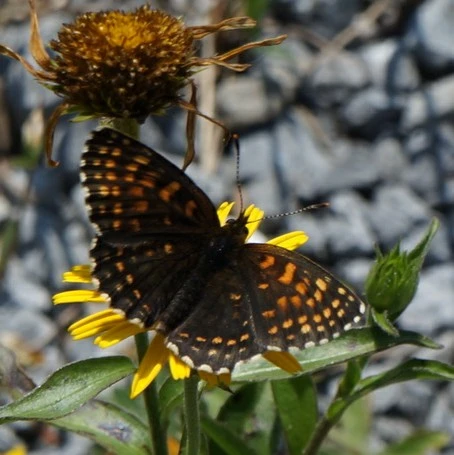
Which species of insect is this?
Melitaea diamina
